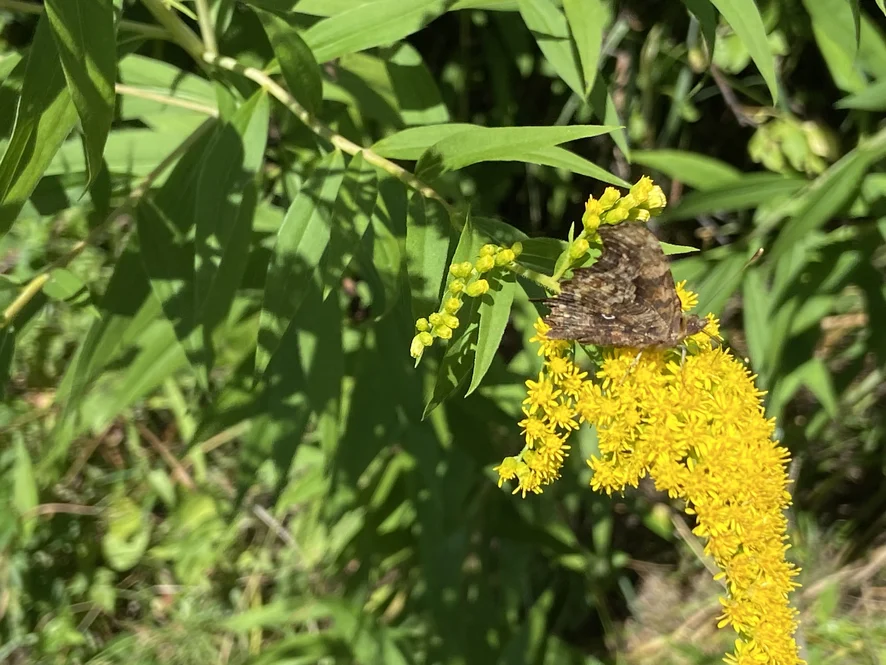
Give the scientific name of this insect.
Polygonia c-album
